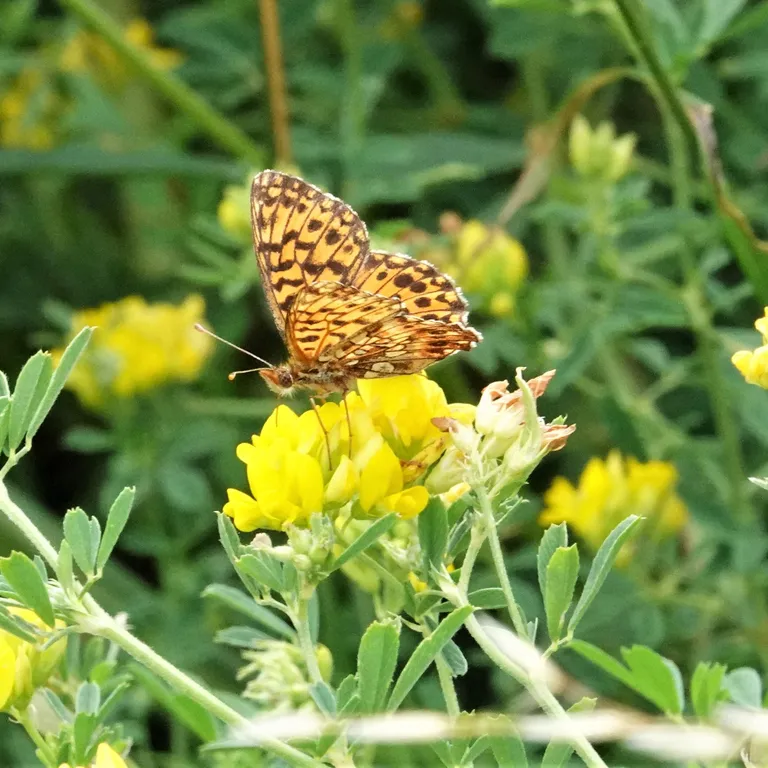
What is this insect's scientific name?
Boloria dia
